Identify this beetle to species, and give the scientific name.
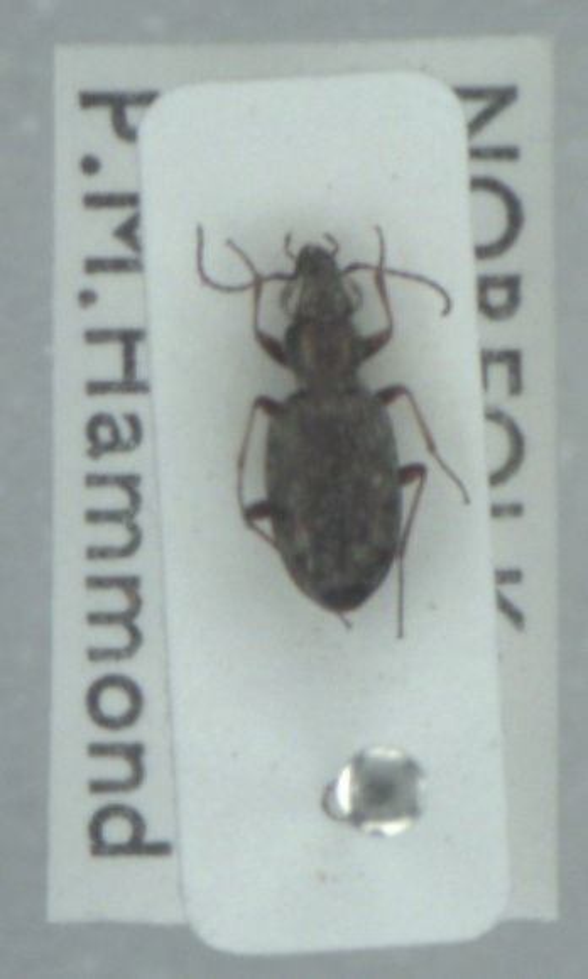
Asaphidion pallipes
